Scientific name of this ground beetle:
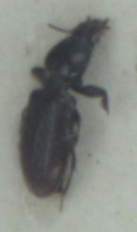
Dyschirius salinus
